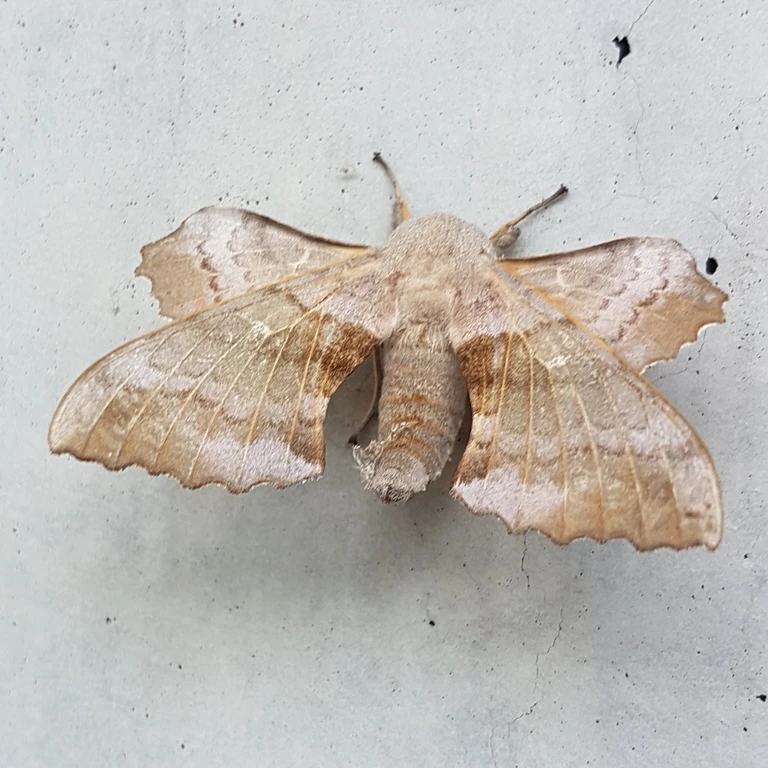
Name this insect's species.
Laothoe populi
